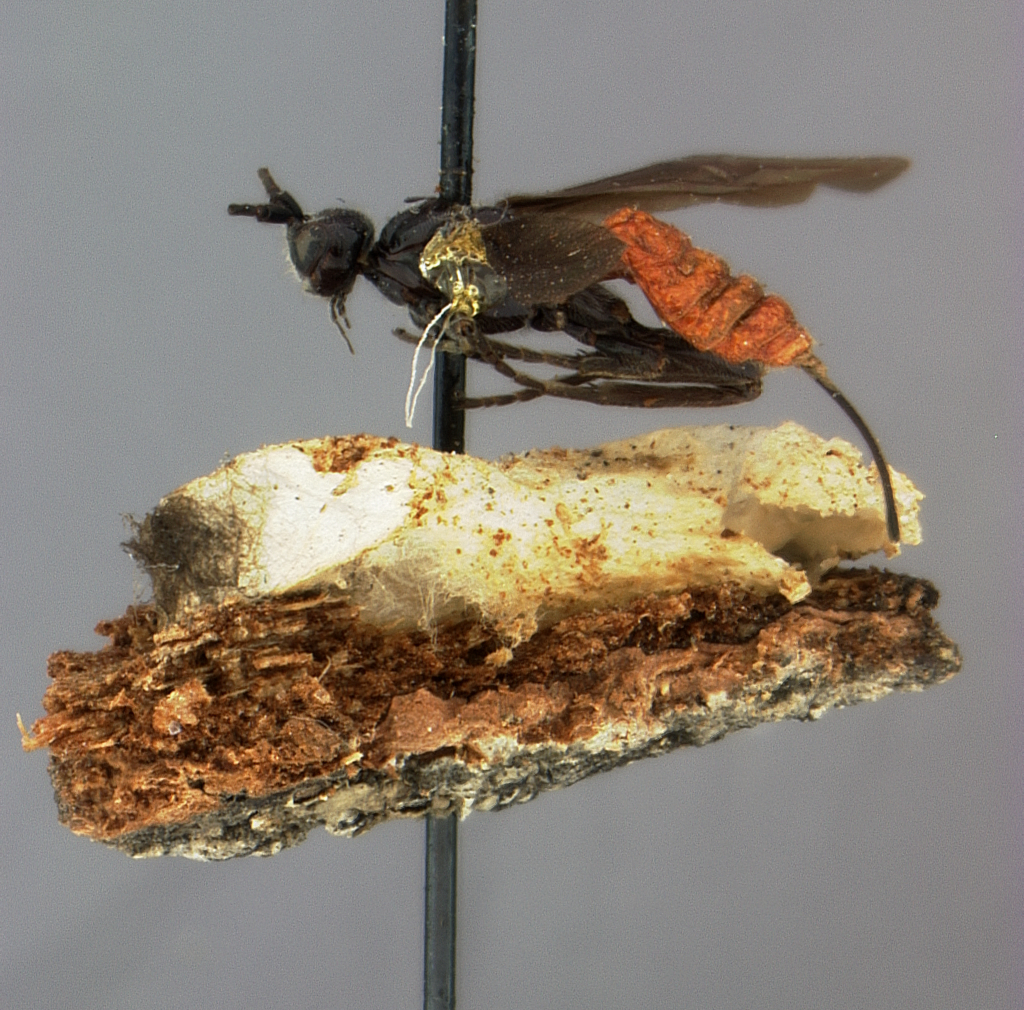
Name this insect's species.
Bracon agrili
